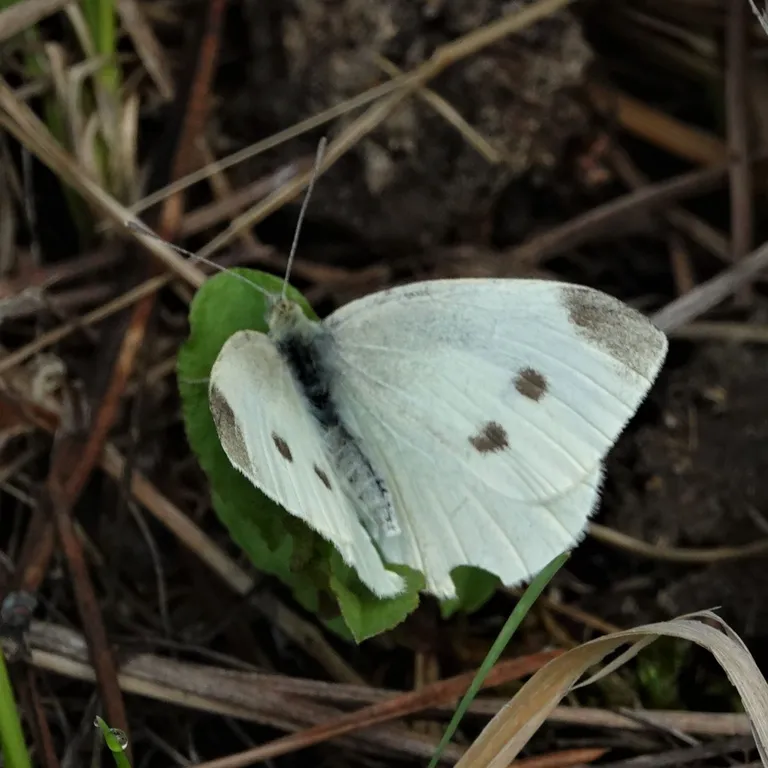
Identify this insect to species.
Pieris rapae
